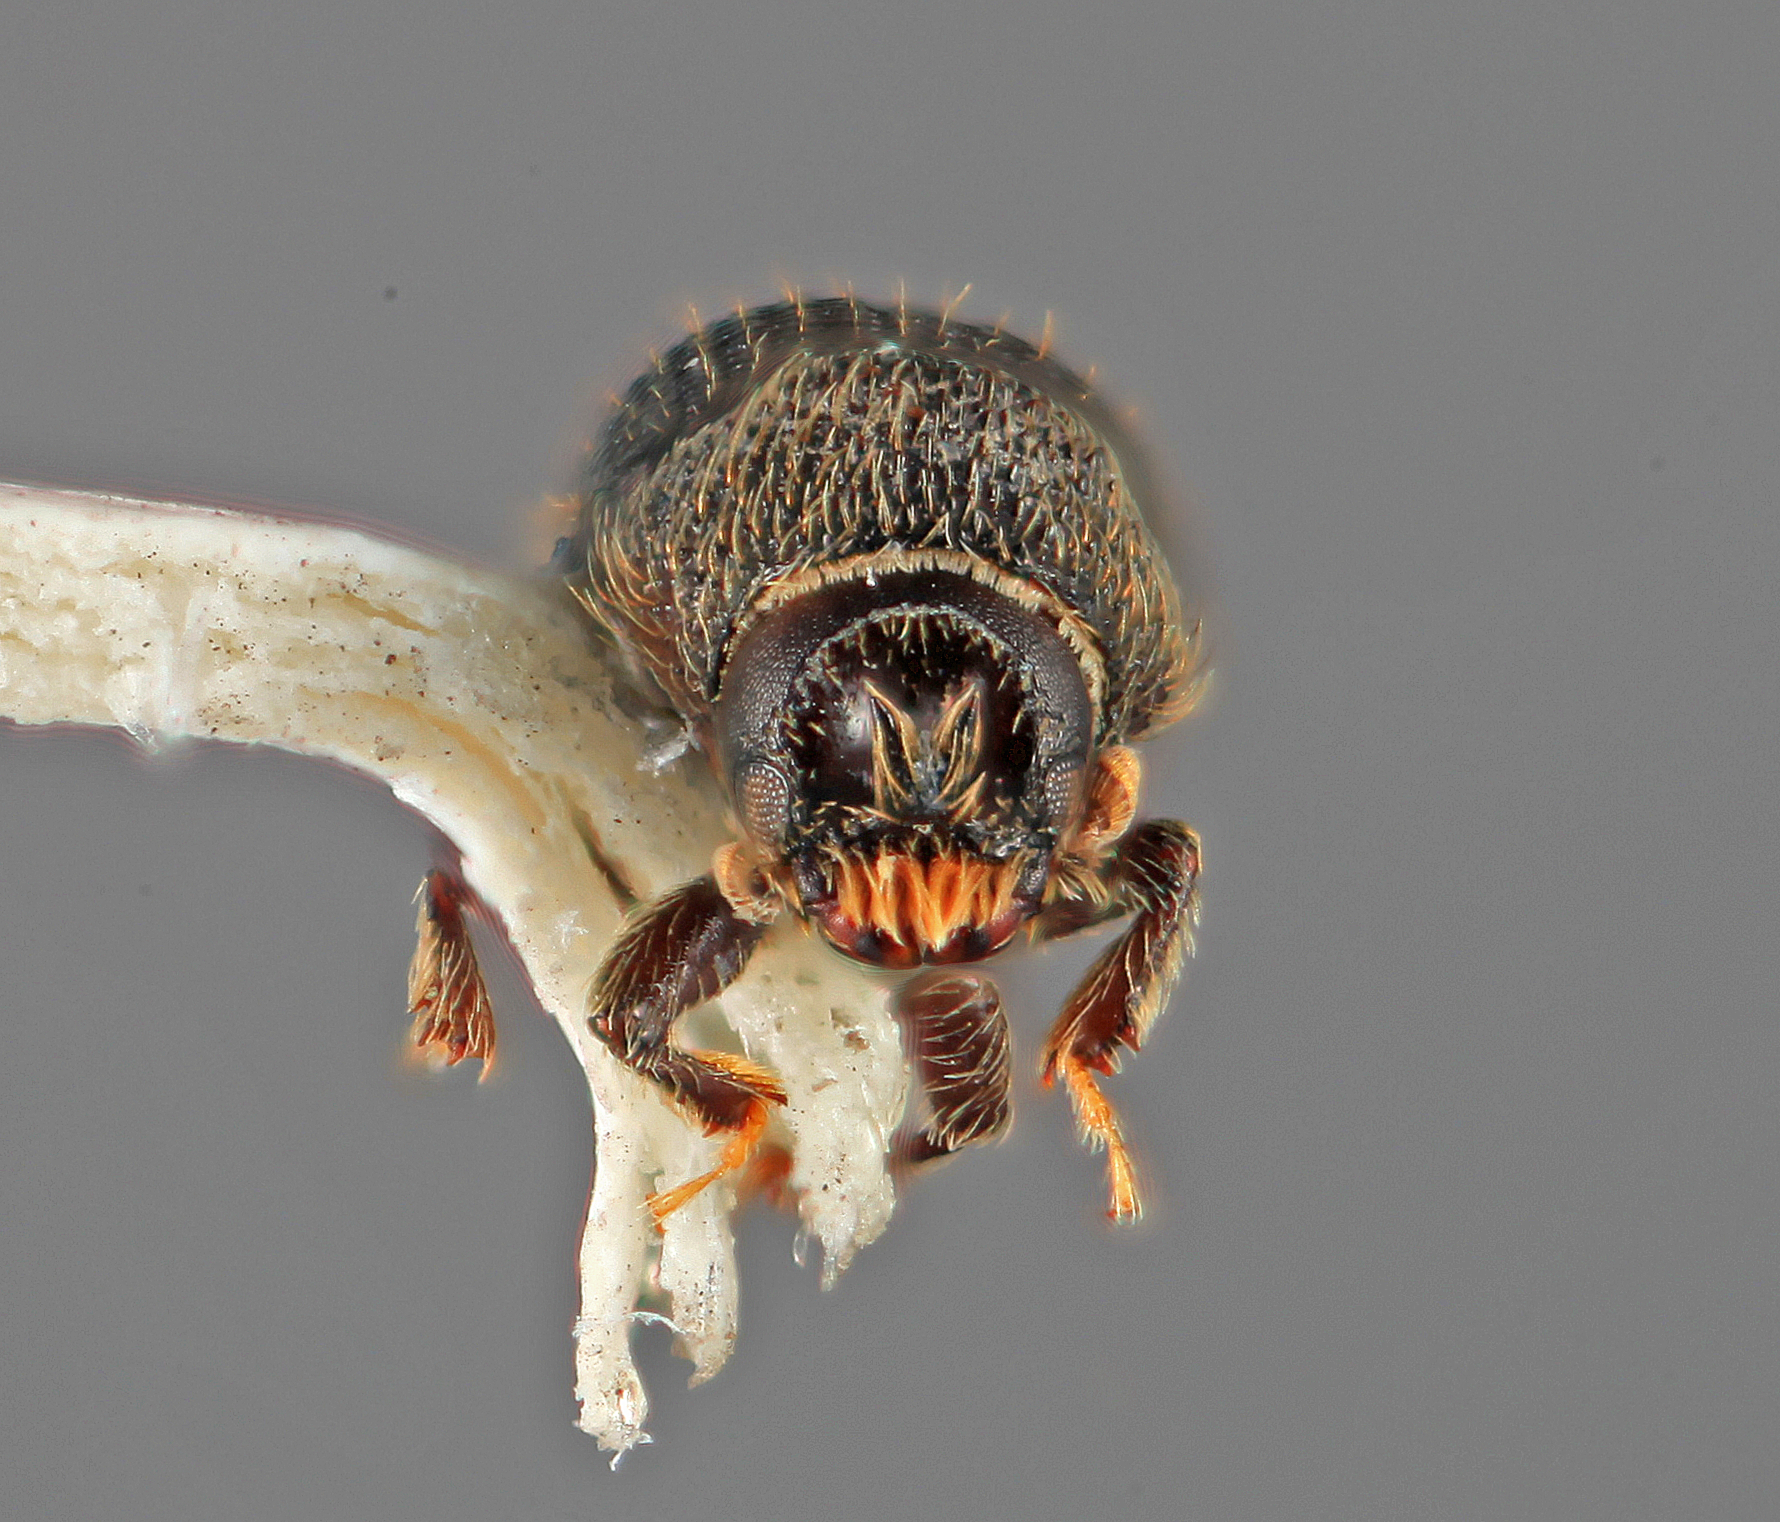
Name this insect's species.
Cactopinus niger
